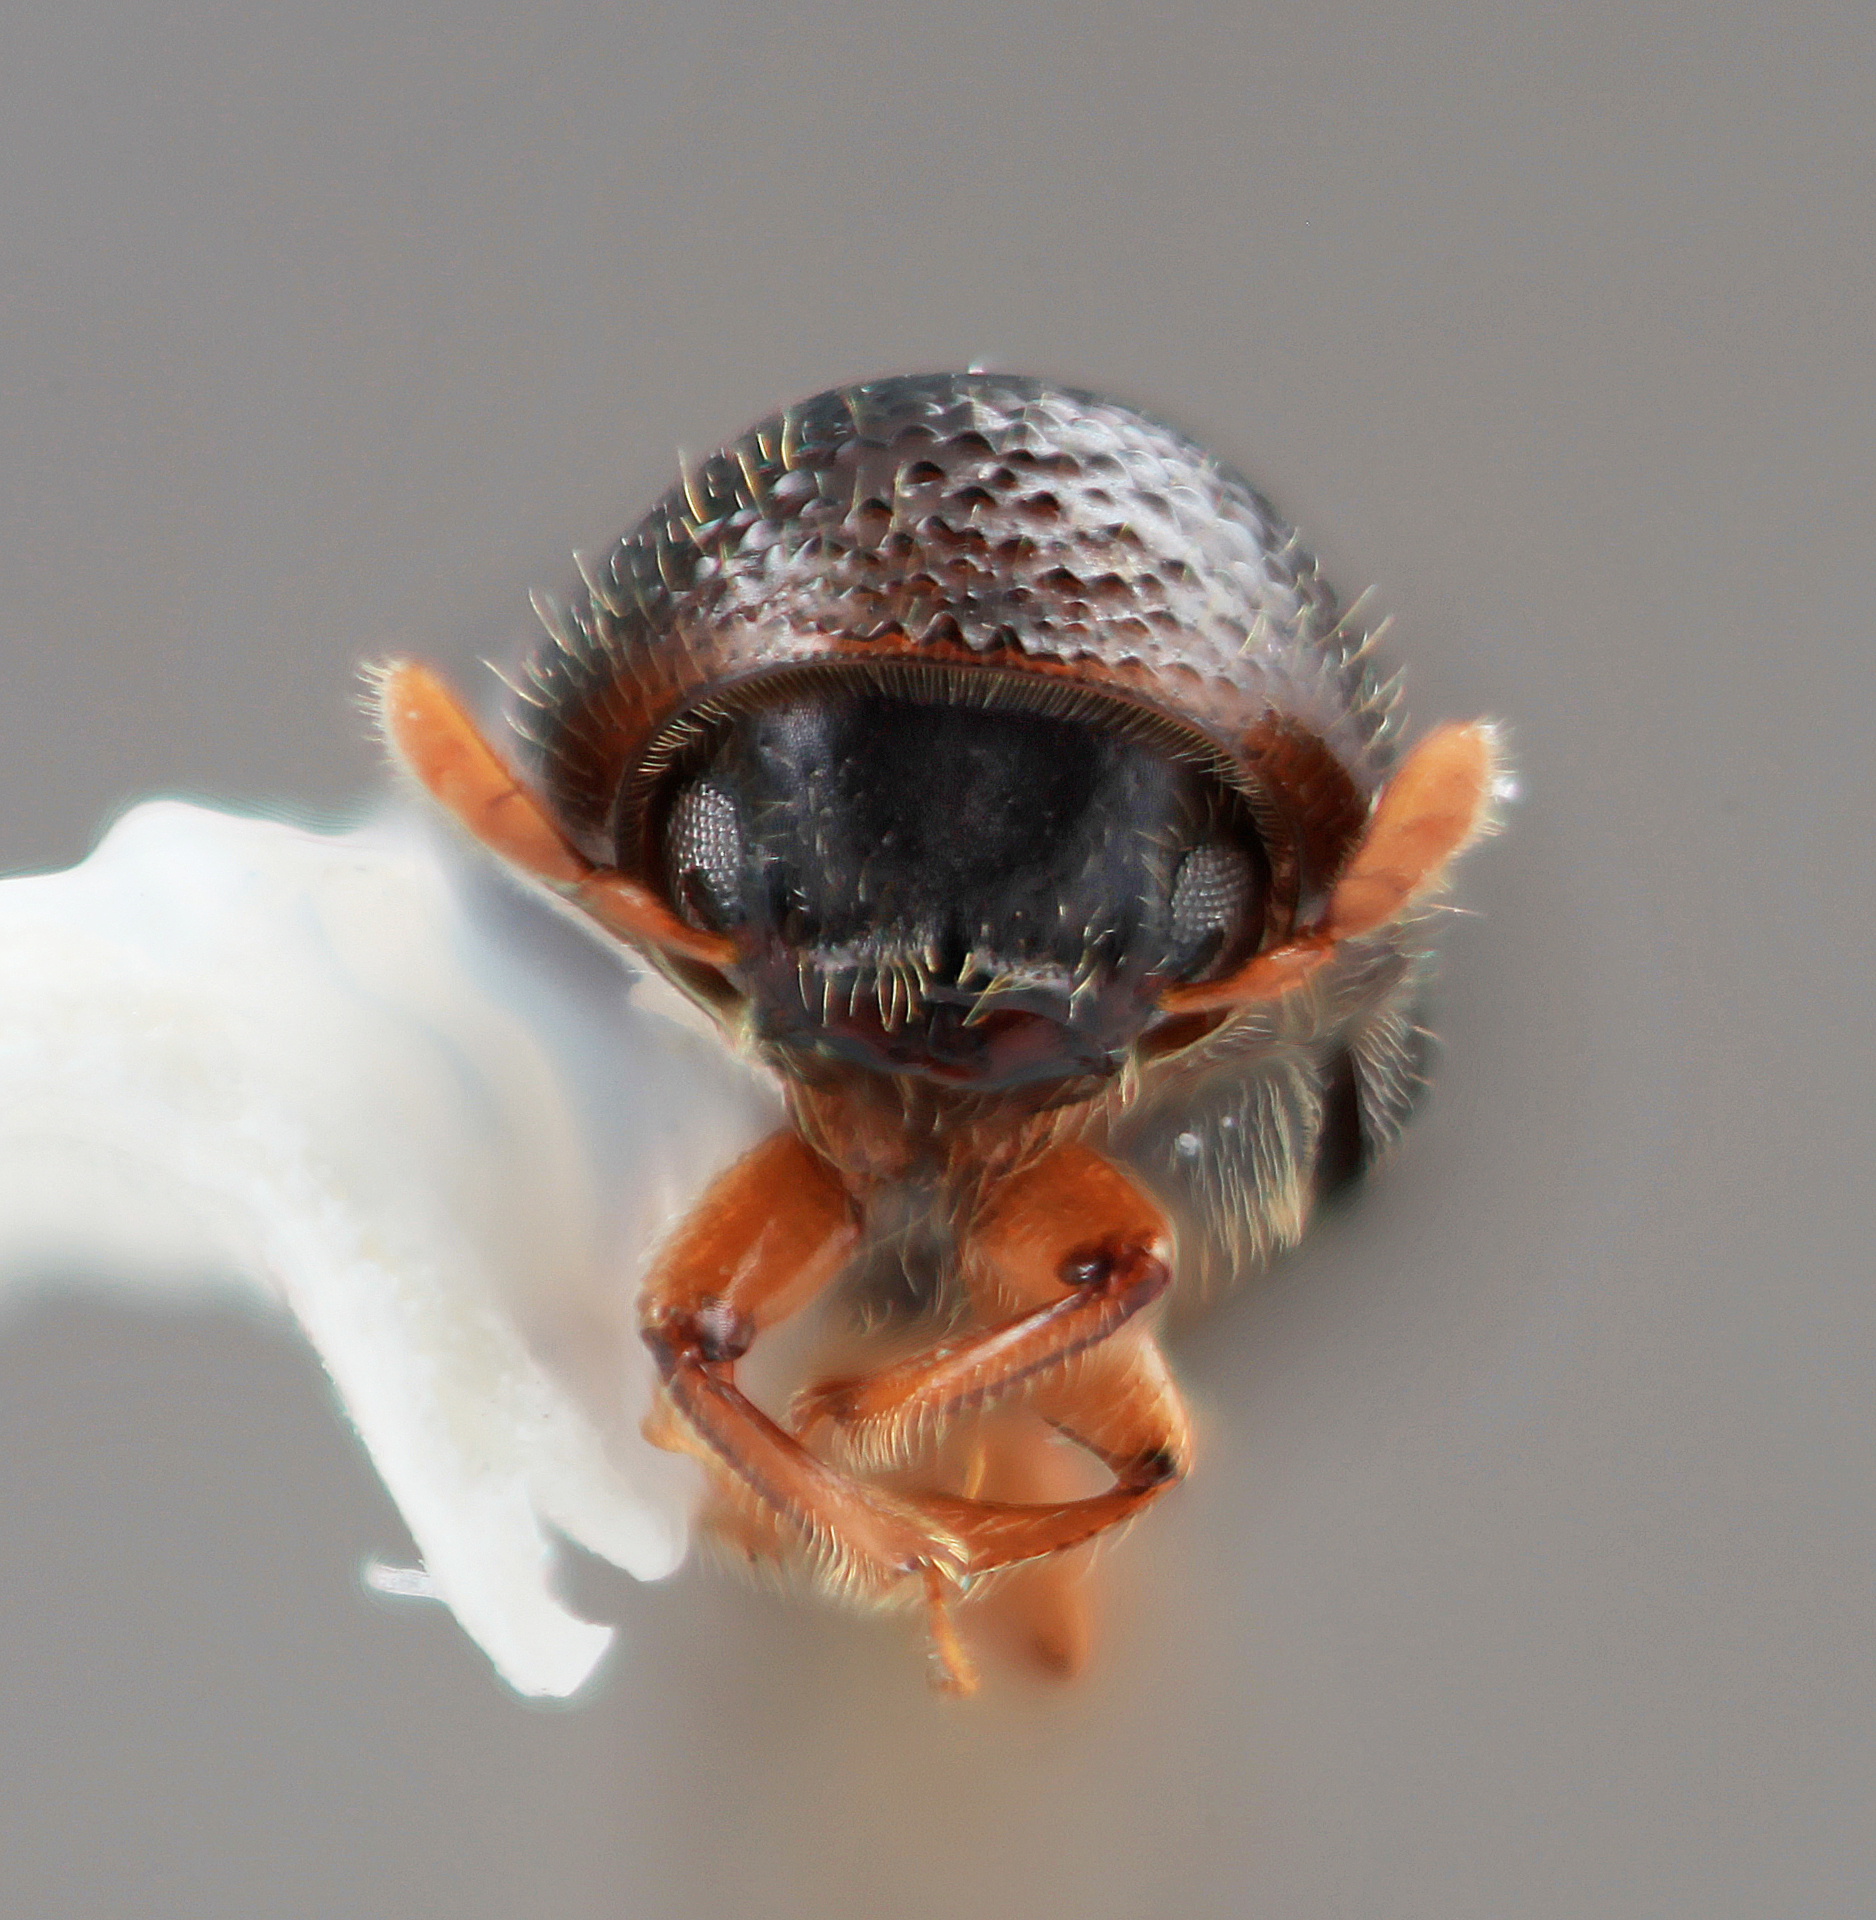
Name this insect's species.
Corthylus spinipennis
